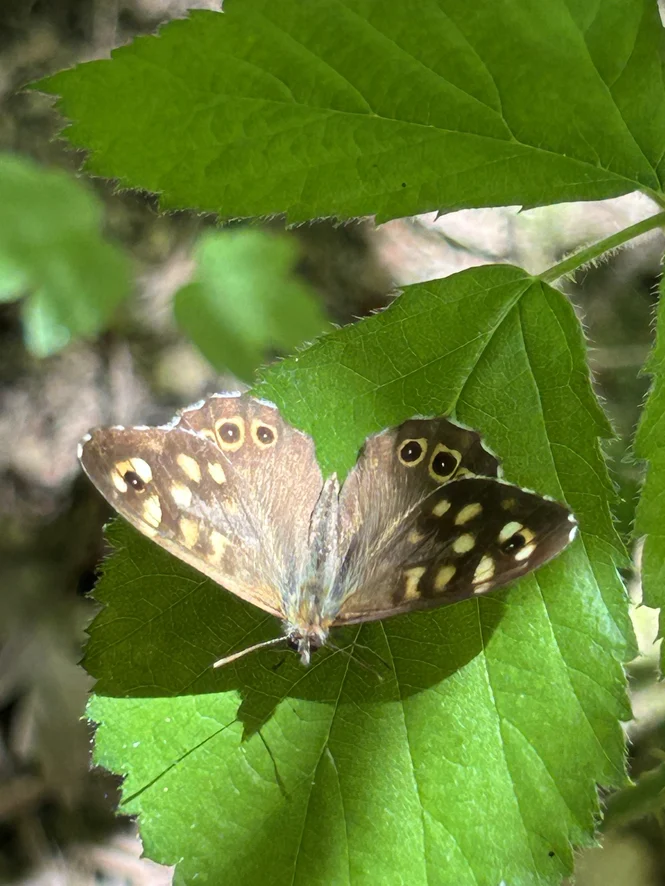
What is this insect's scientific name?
Pararge aegeria
